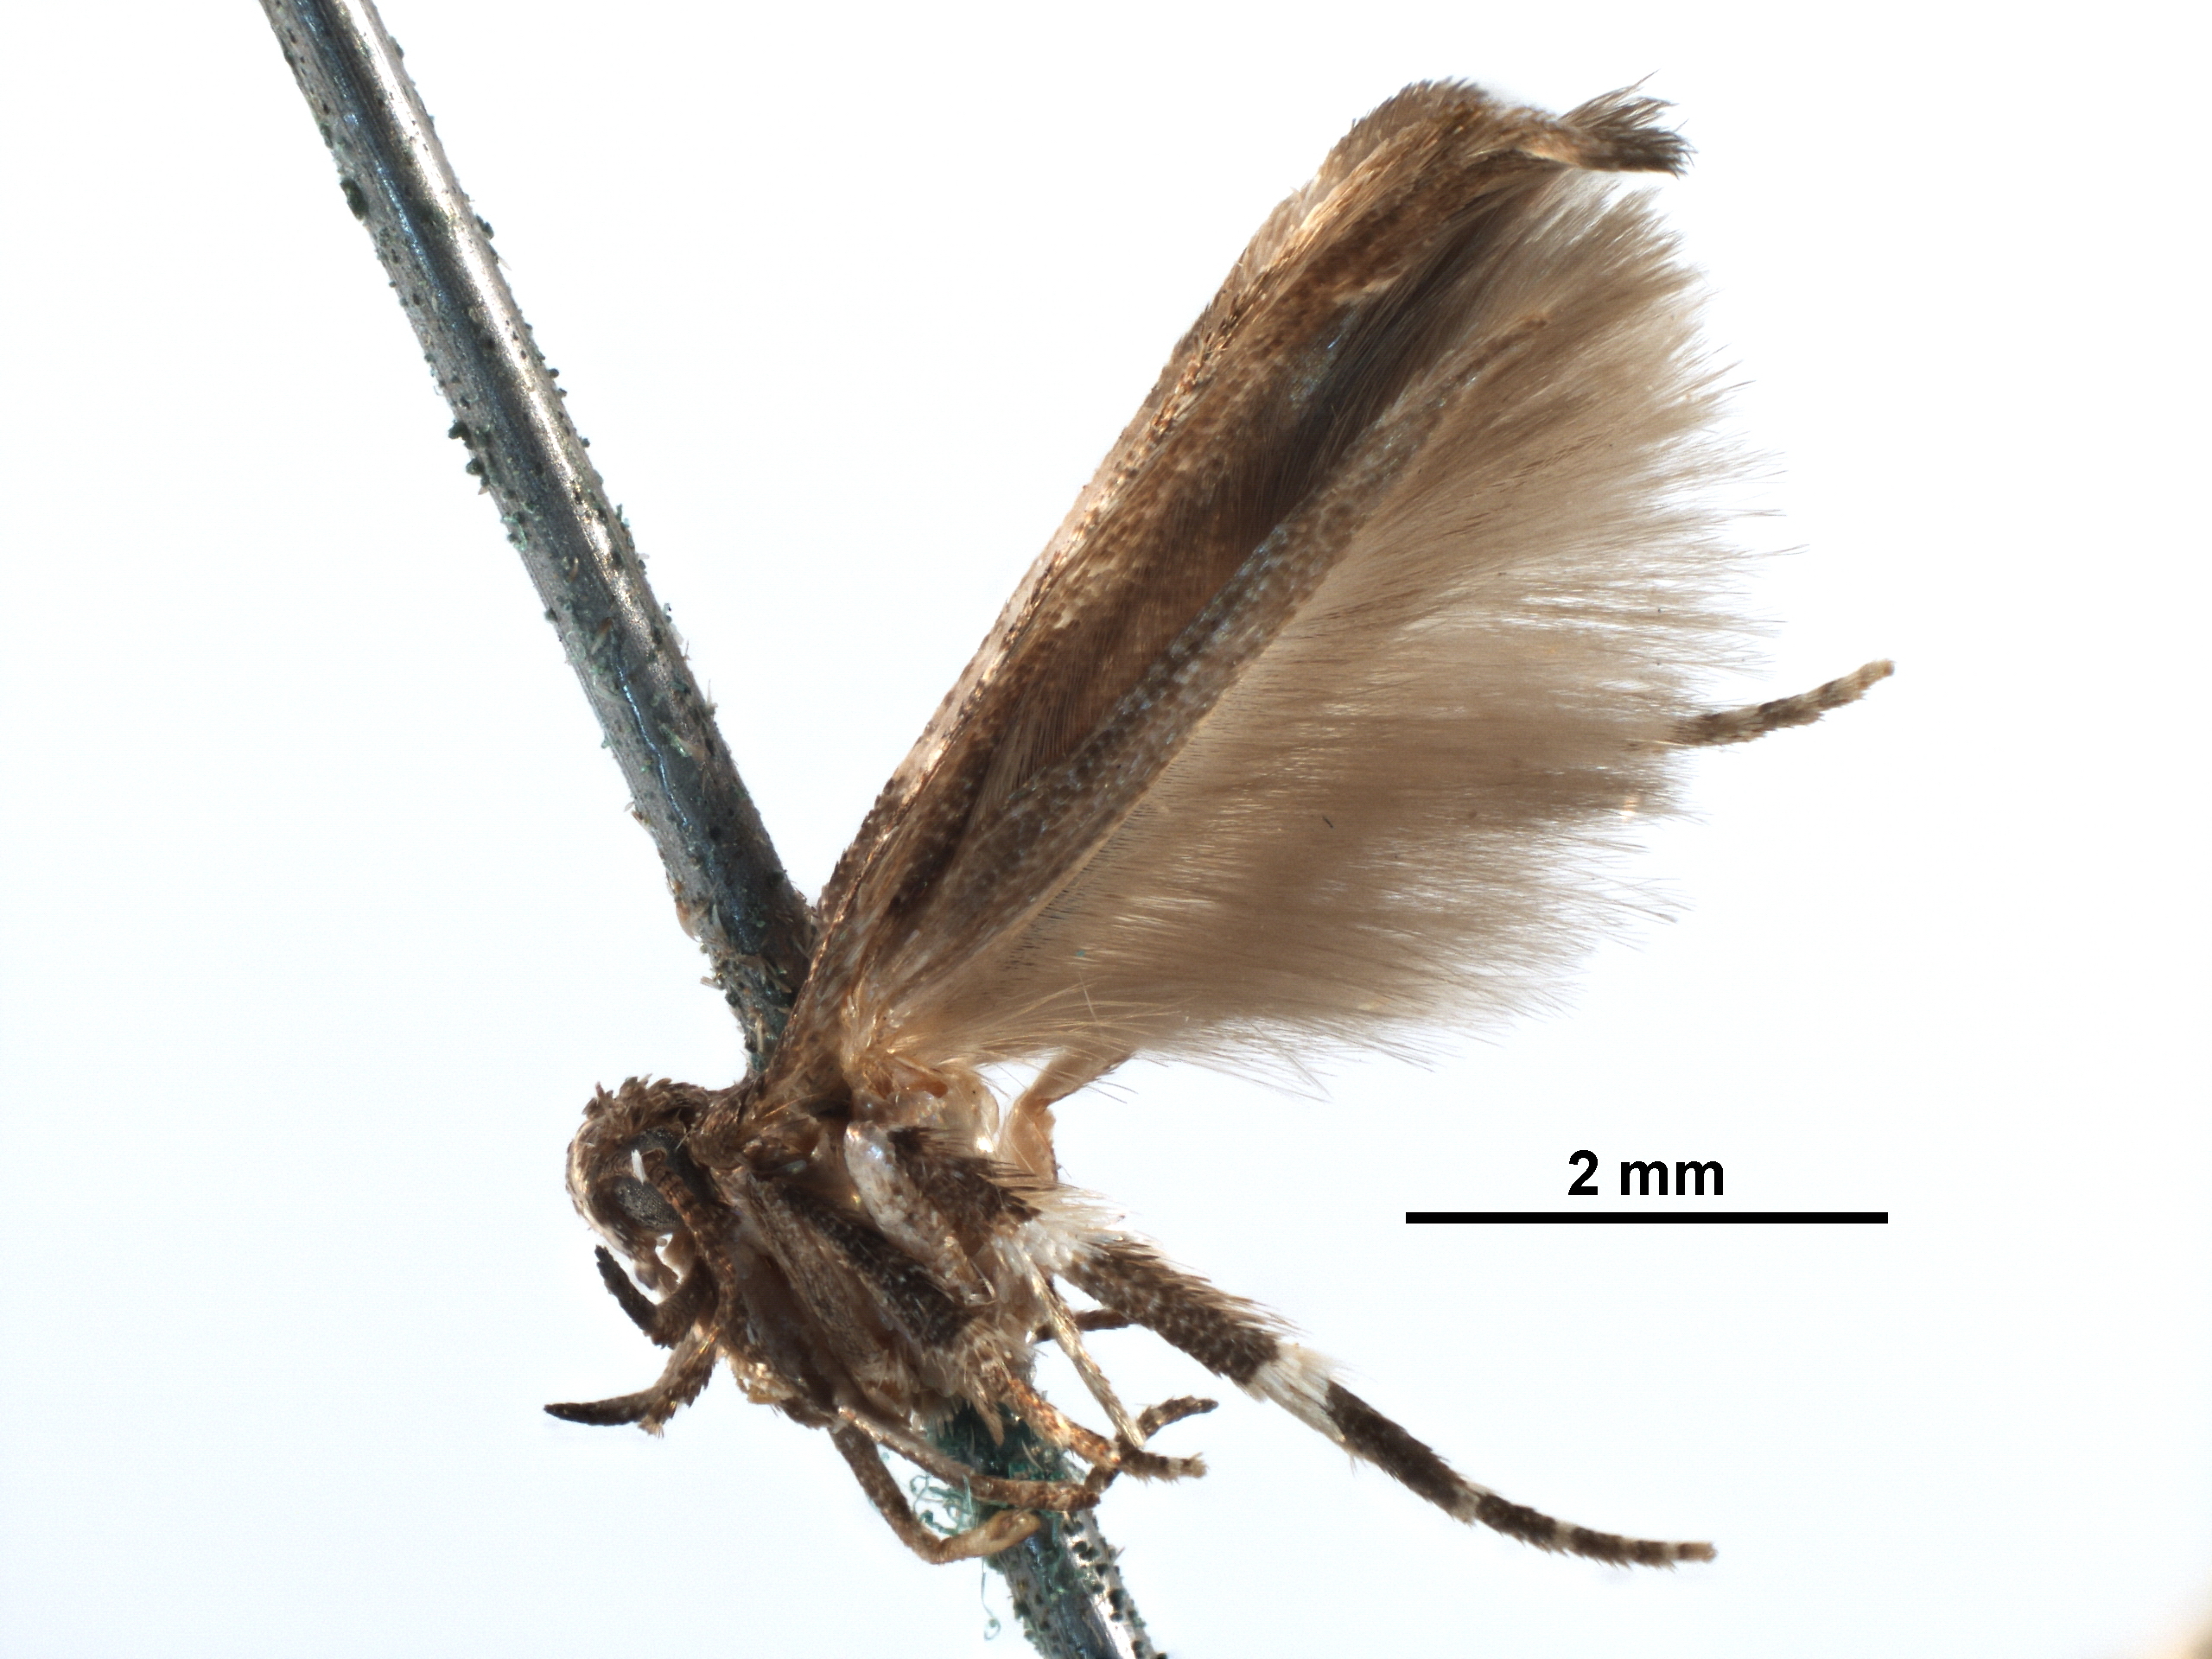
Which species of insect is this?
Walshia miscecolorella
